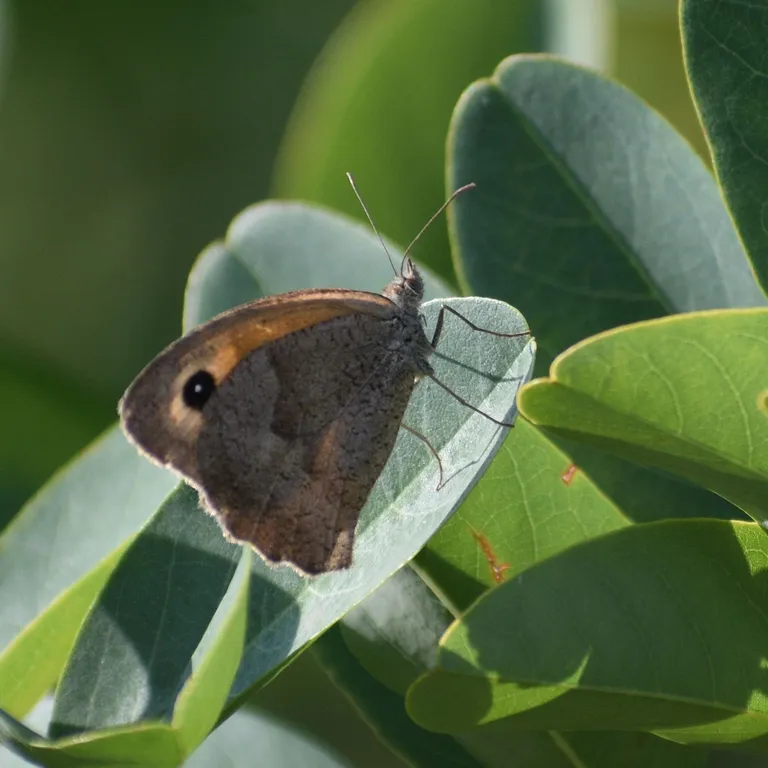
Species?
Maniola jurtina
